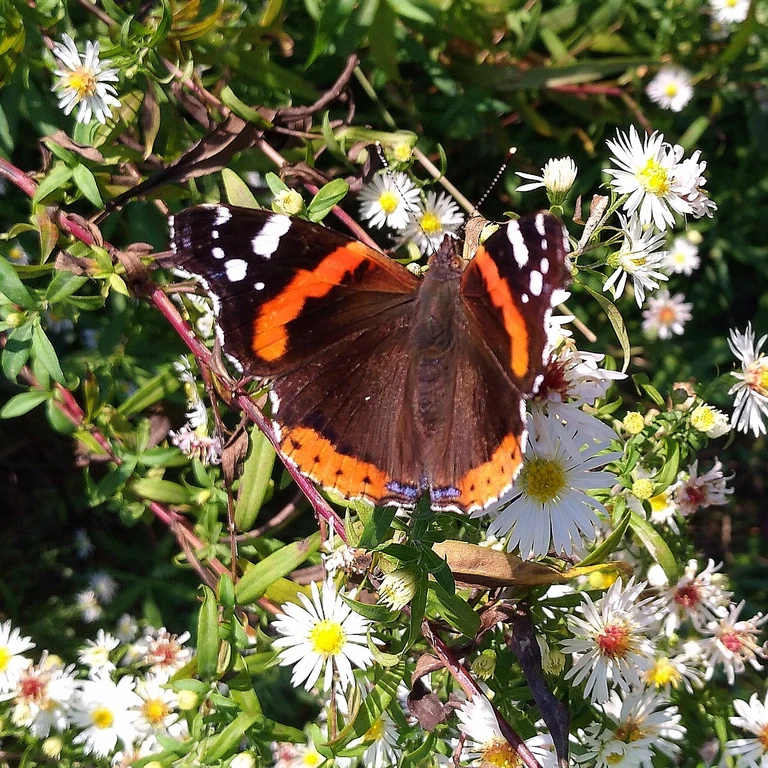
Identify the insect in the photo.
Vanessa atalanta
